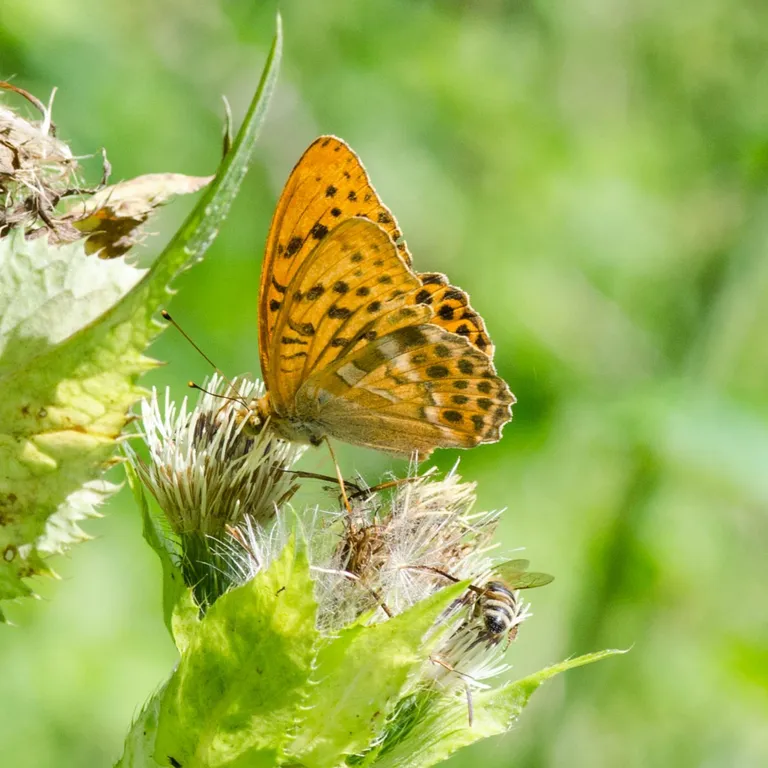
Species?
Argynnis paphia
